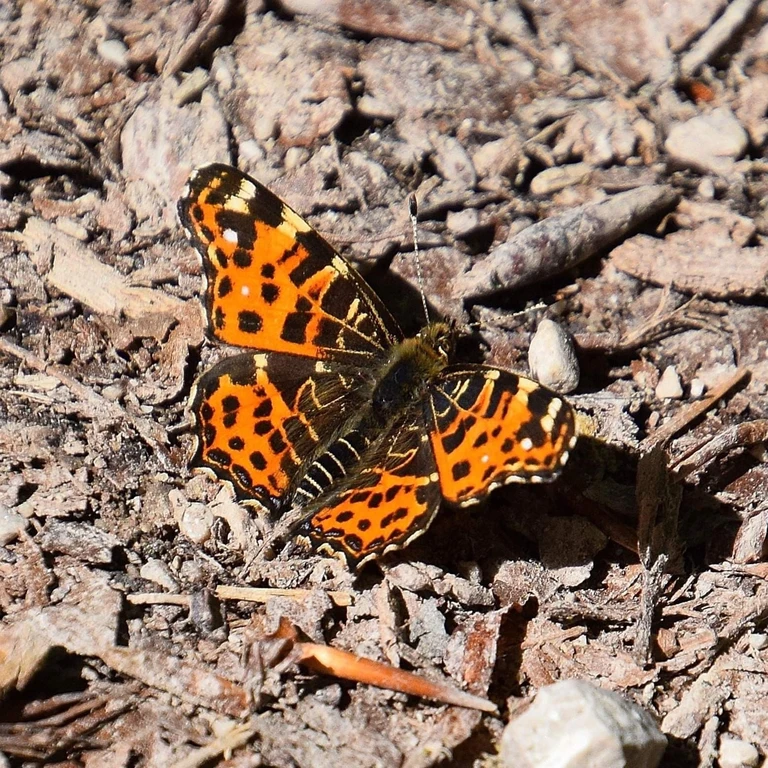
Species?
Araschnia levana
